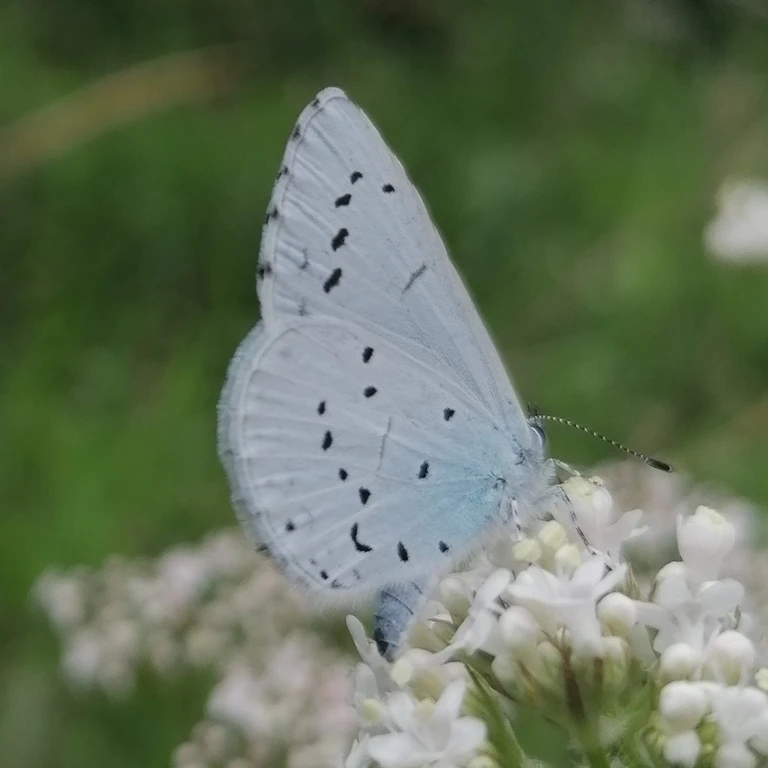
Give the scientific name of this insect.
Celastrina argiolus
